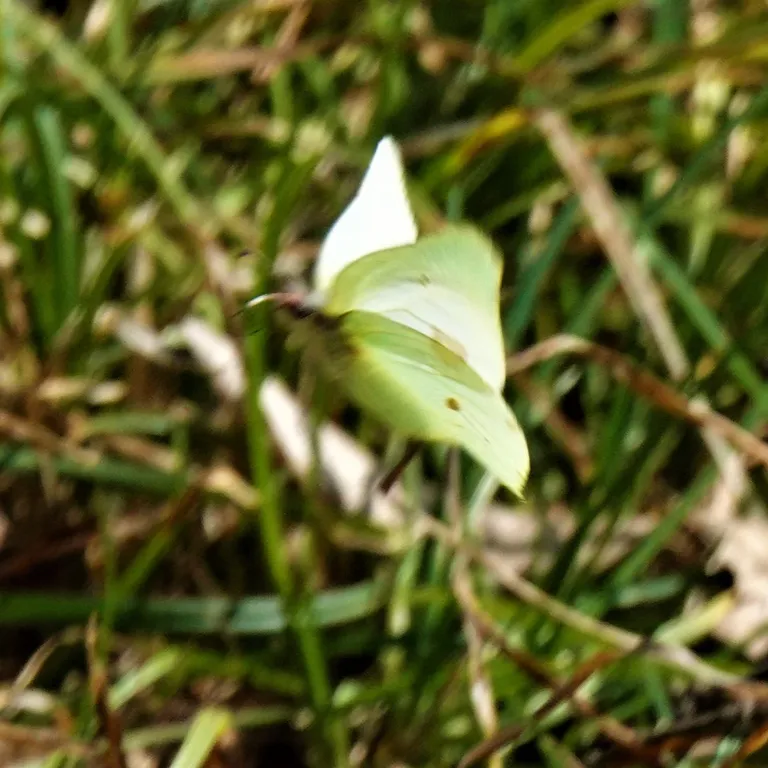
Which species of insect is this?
Gonepteryx rhamni
